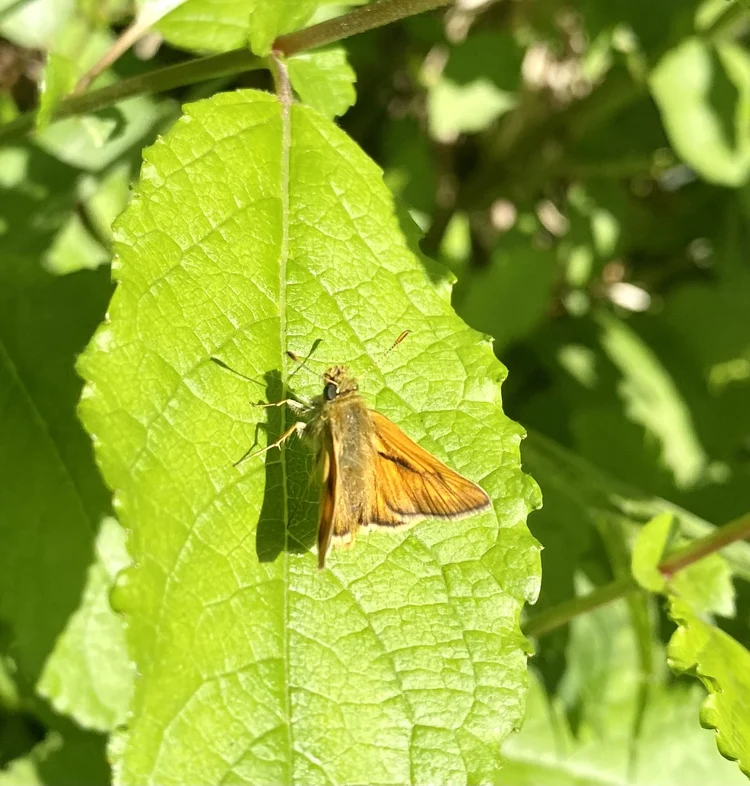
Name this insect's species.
Ochlodes sylvanus (also Ochlodes venata)
